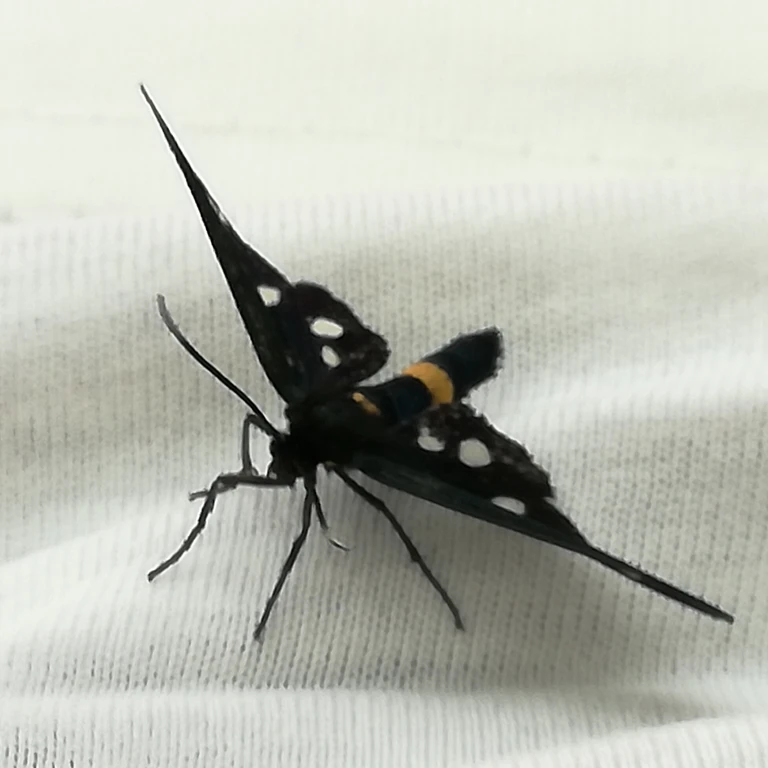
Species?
Amata phegea
